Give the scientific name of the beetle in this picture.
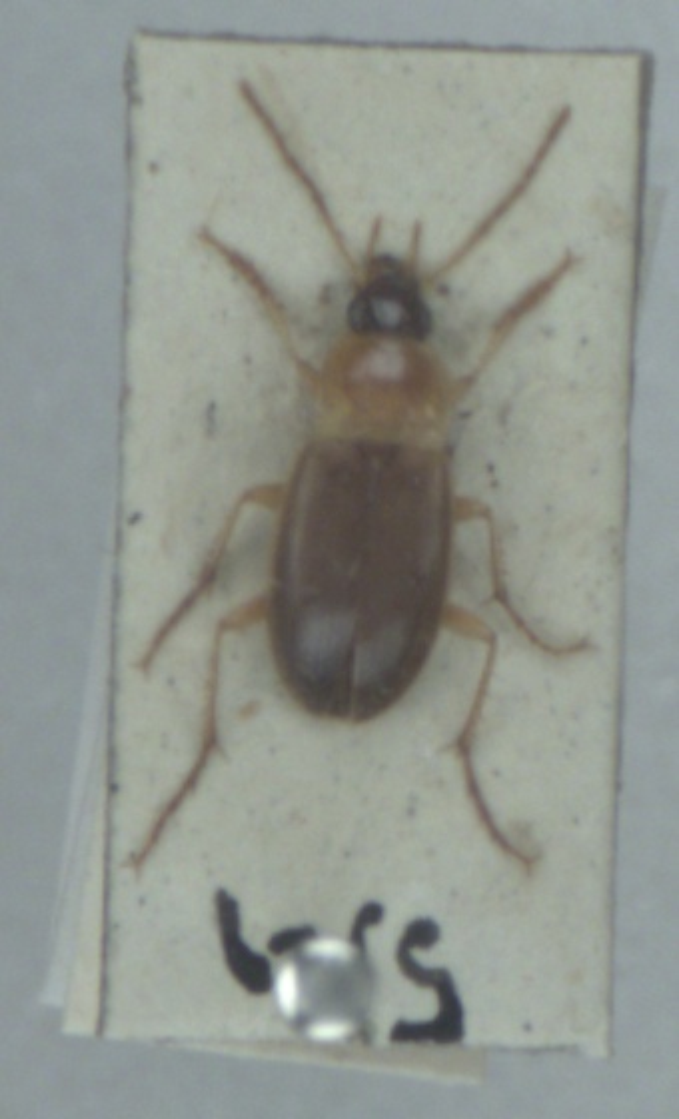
Calathus cinctus
